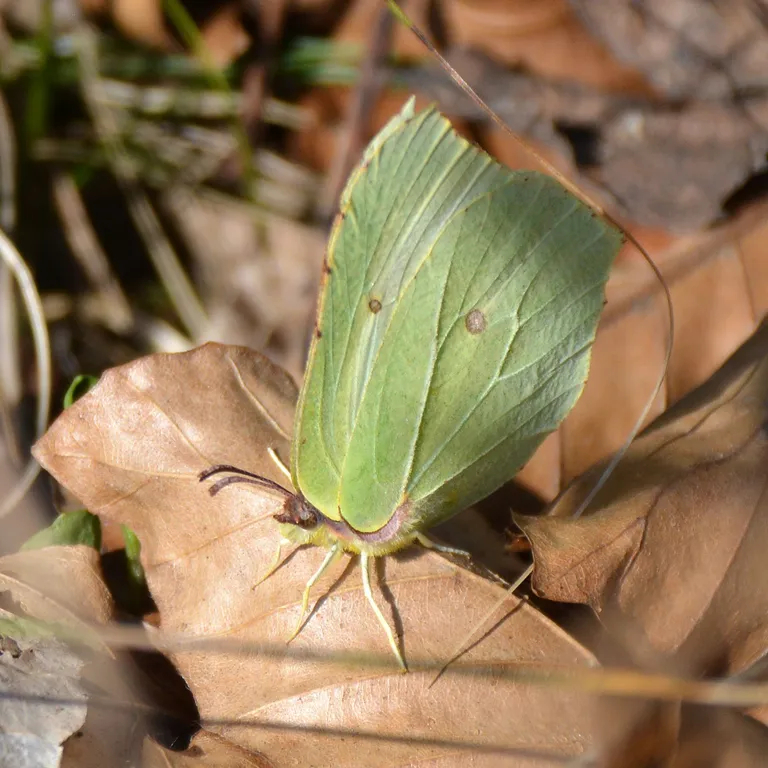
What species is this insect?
Gonepteryx rhamni
